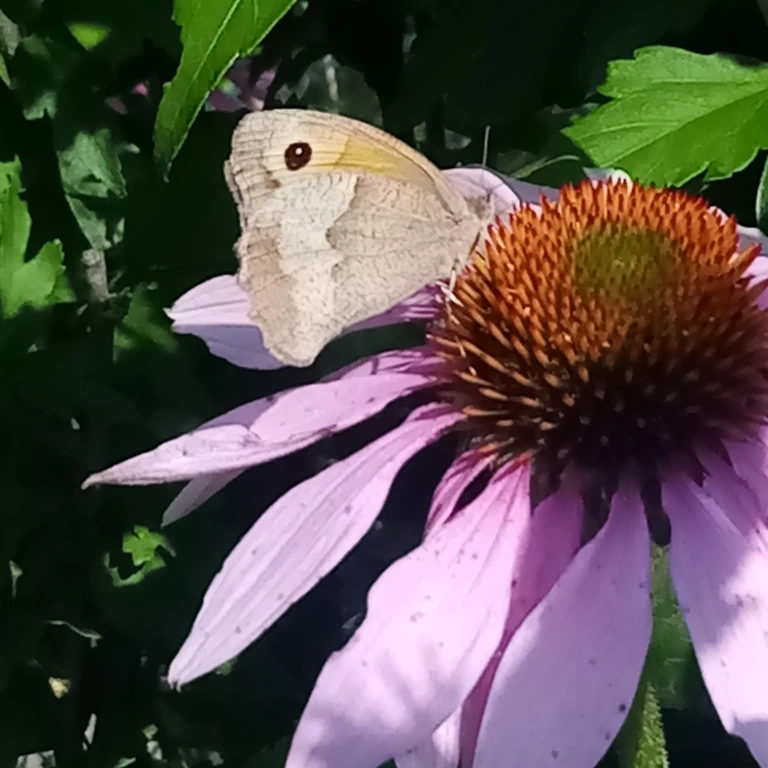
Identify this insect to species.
Maniola jurtina
